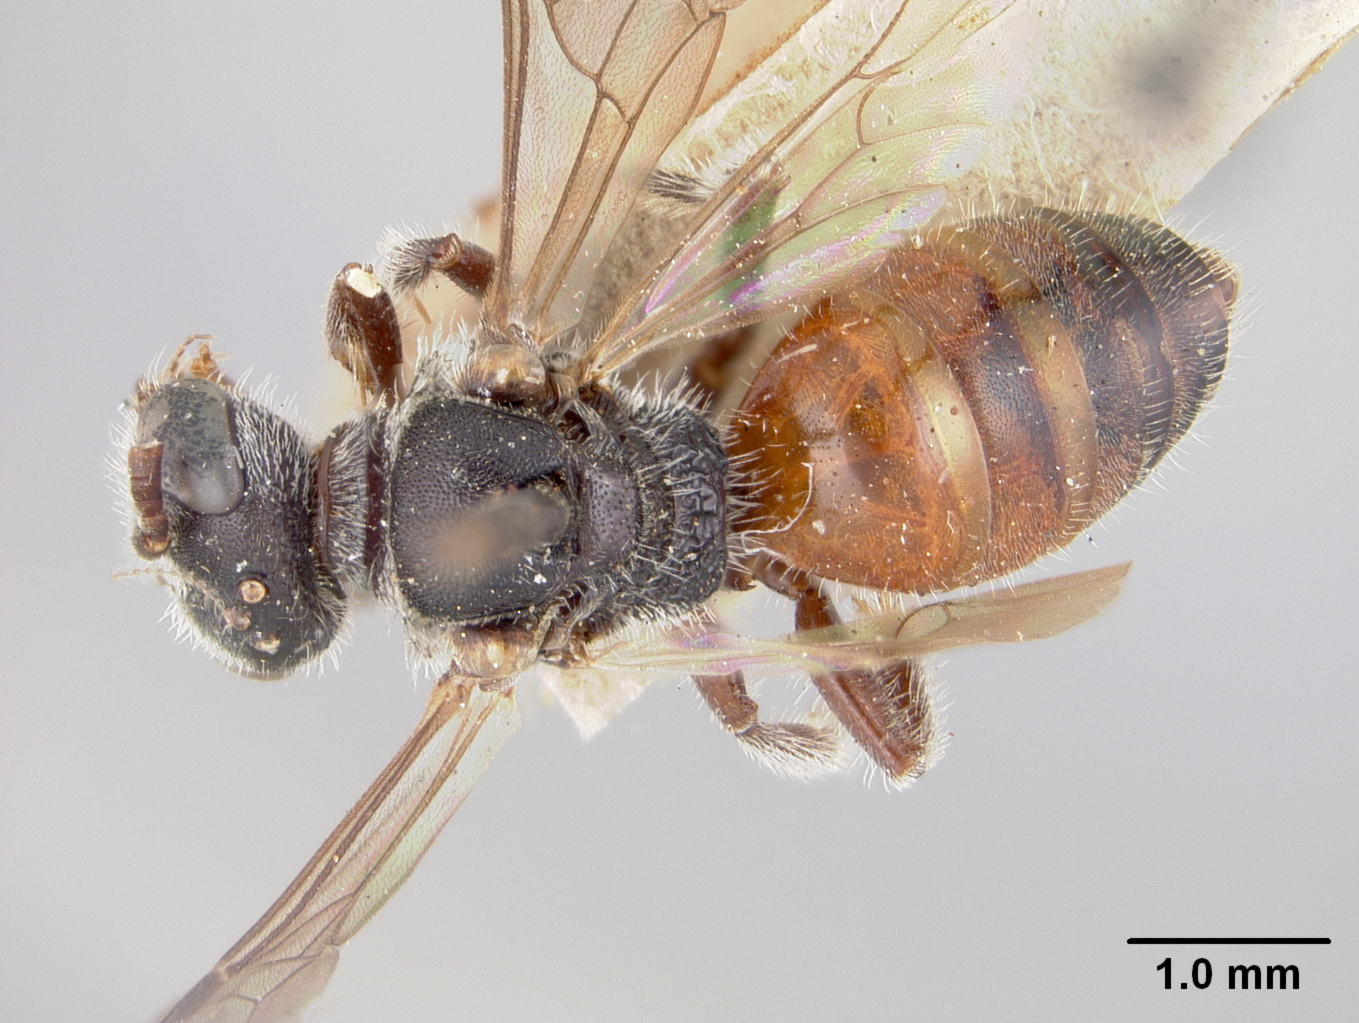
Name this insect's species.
Sphecodes crawfordi
